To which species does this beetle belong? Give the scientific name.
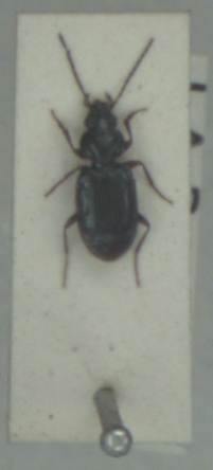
Bembidion biguttatum
